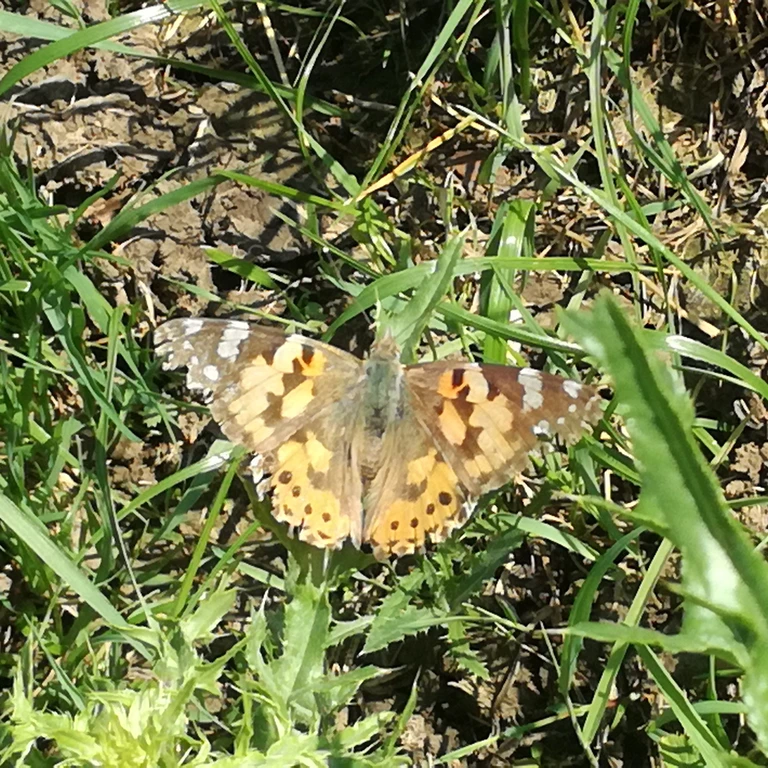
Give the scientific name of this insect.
Vanessa cardui
